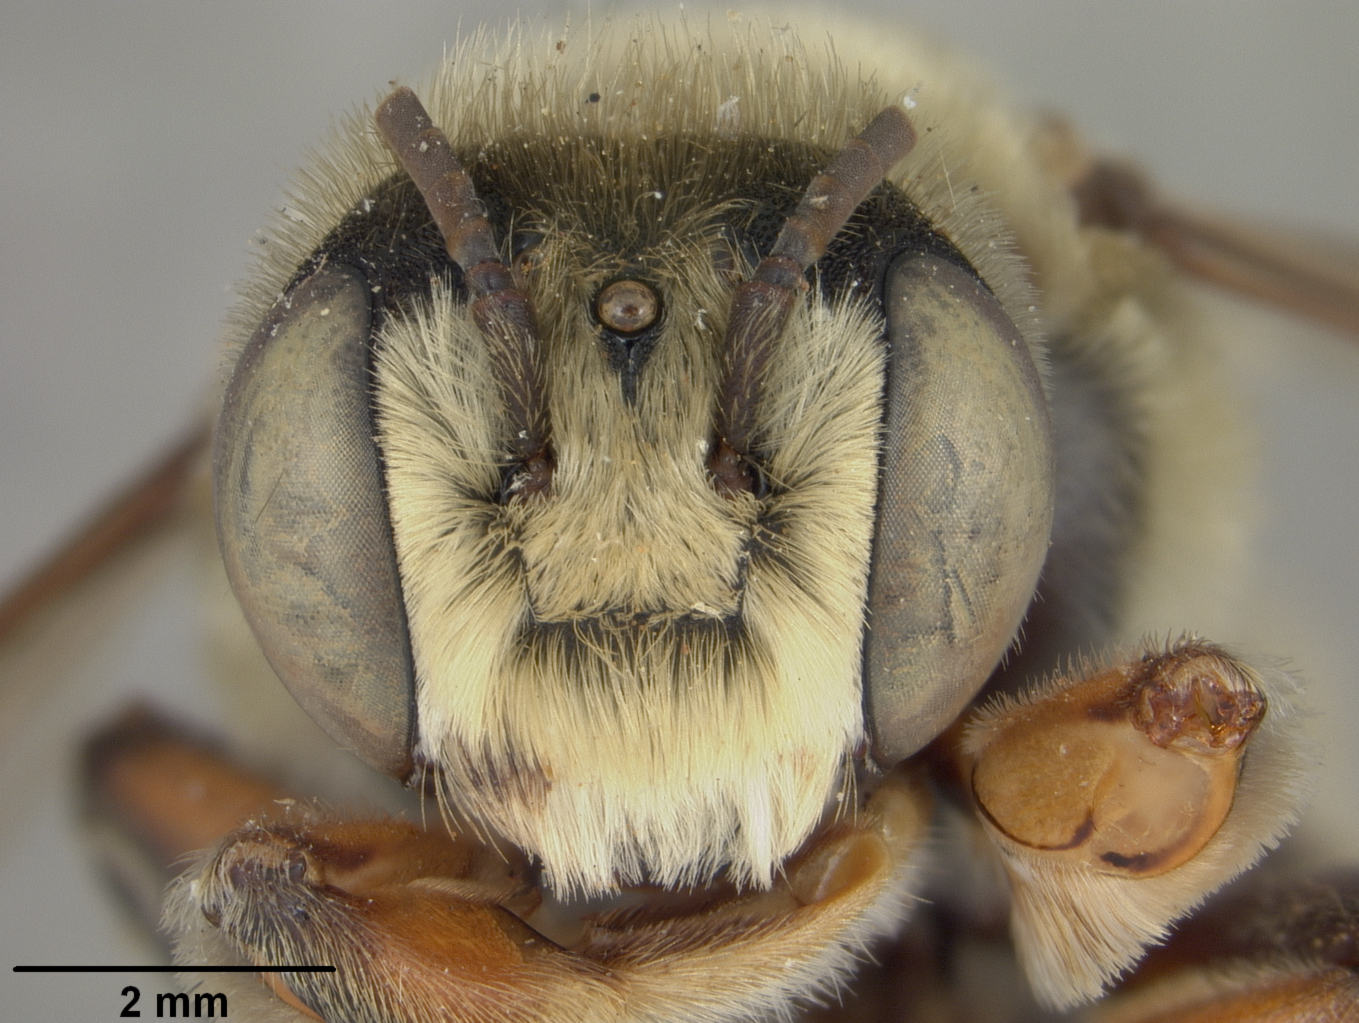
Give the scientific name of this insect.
Megachile comata
